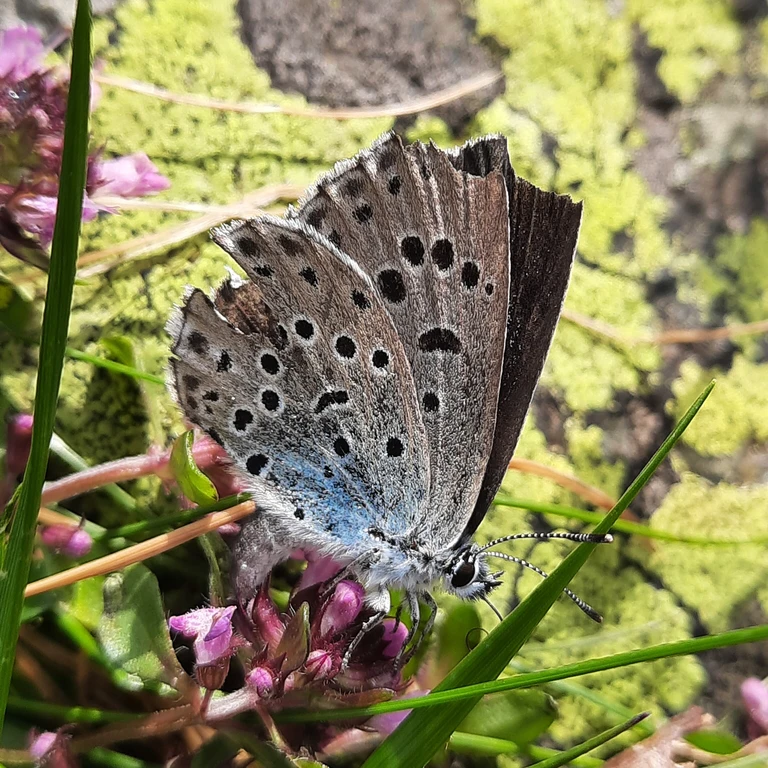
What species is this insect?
Phengaris arion (also Maculinea arion)
